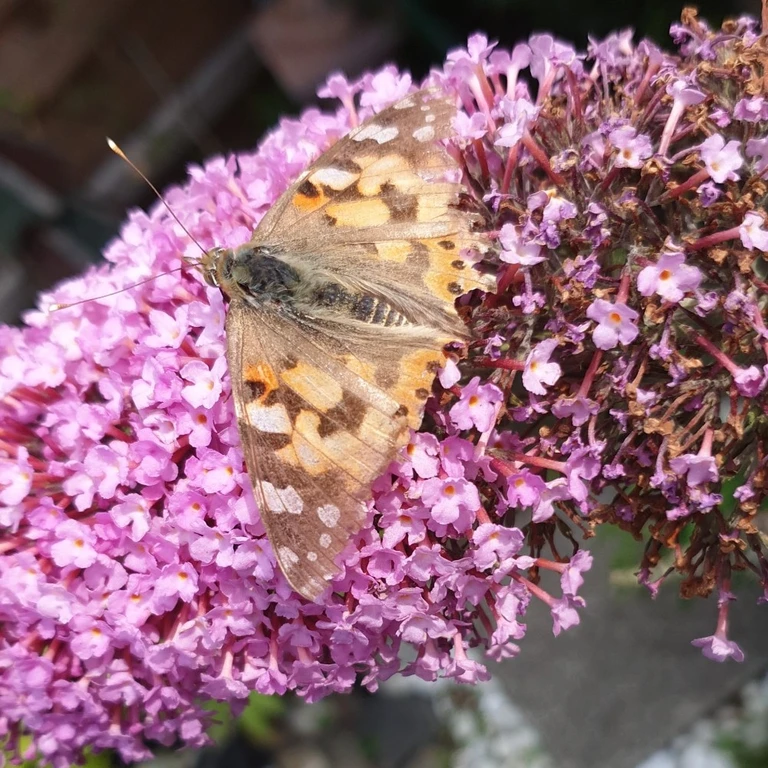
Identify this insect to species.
Vanessa cardui
